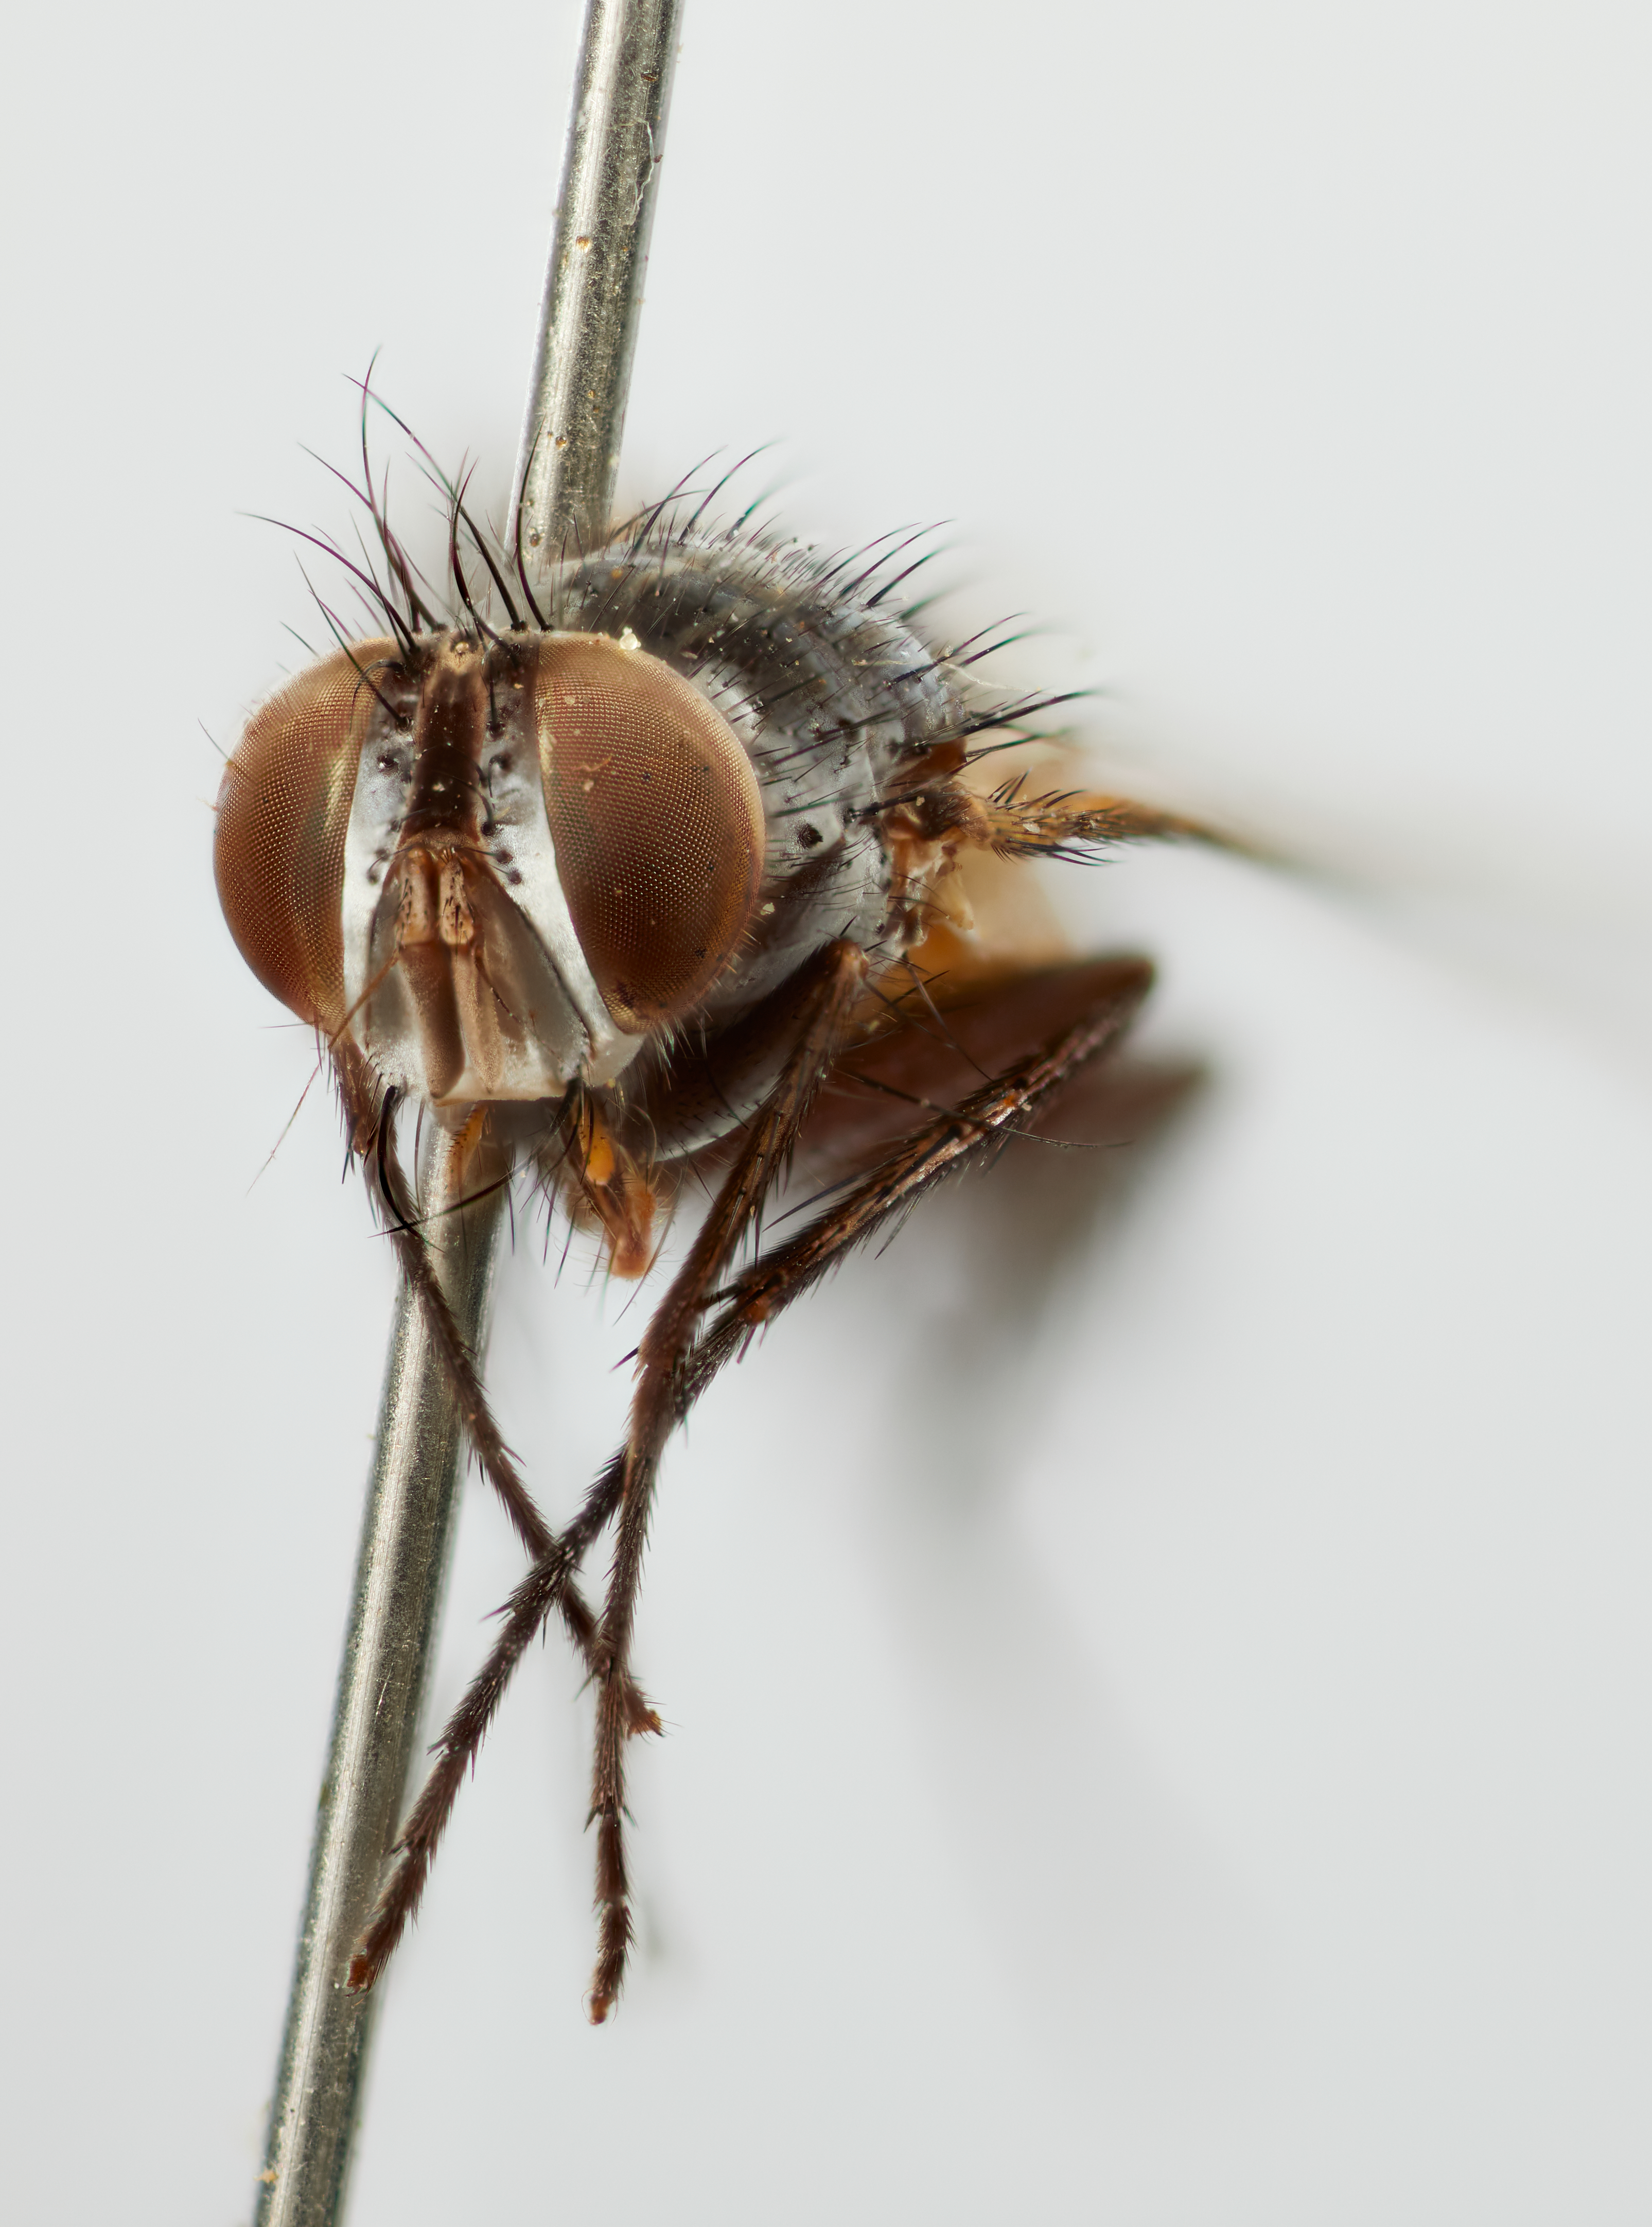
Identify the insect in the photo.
Brachymeropsis sumatrensis
